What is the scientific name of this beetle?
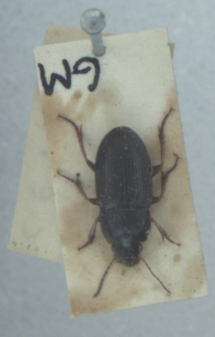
Harpalus servus
